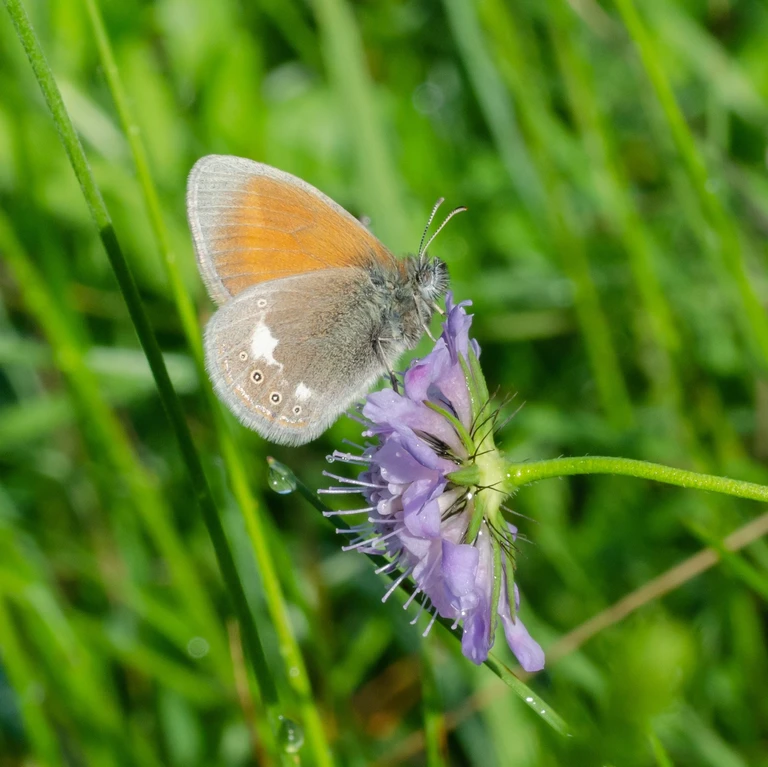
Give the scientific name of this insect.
Coenonympha glycerion (also Coenonympha iphis)
